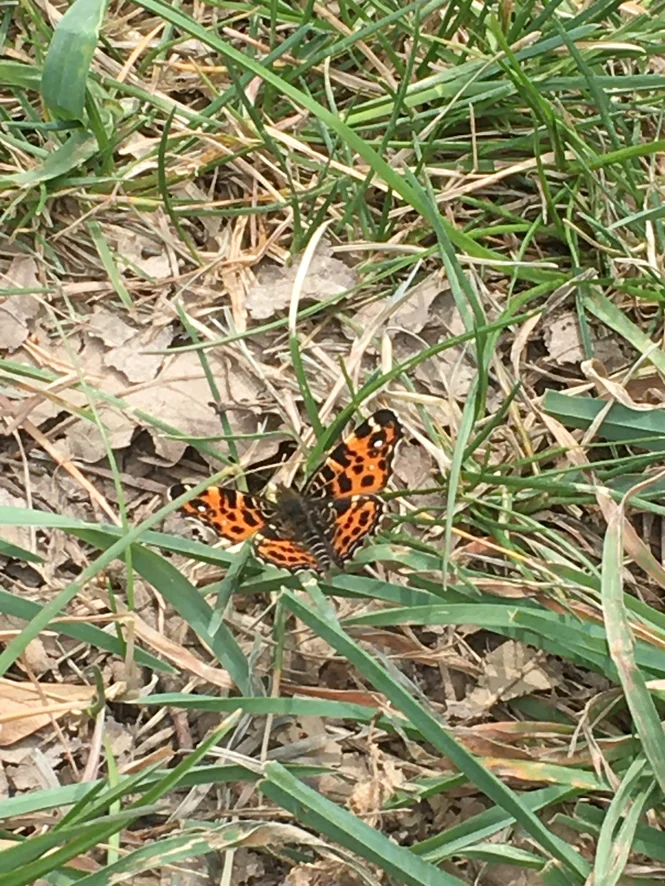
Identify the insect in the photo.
Araschnia levana
